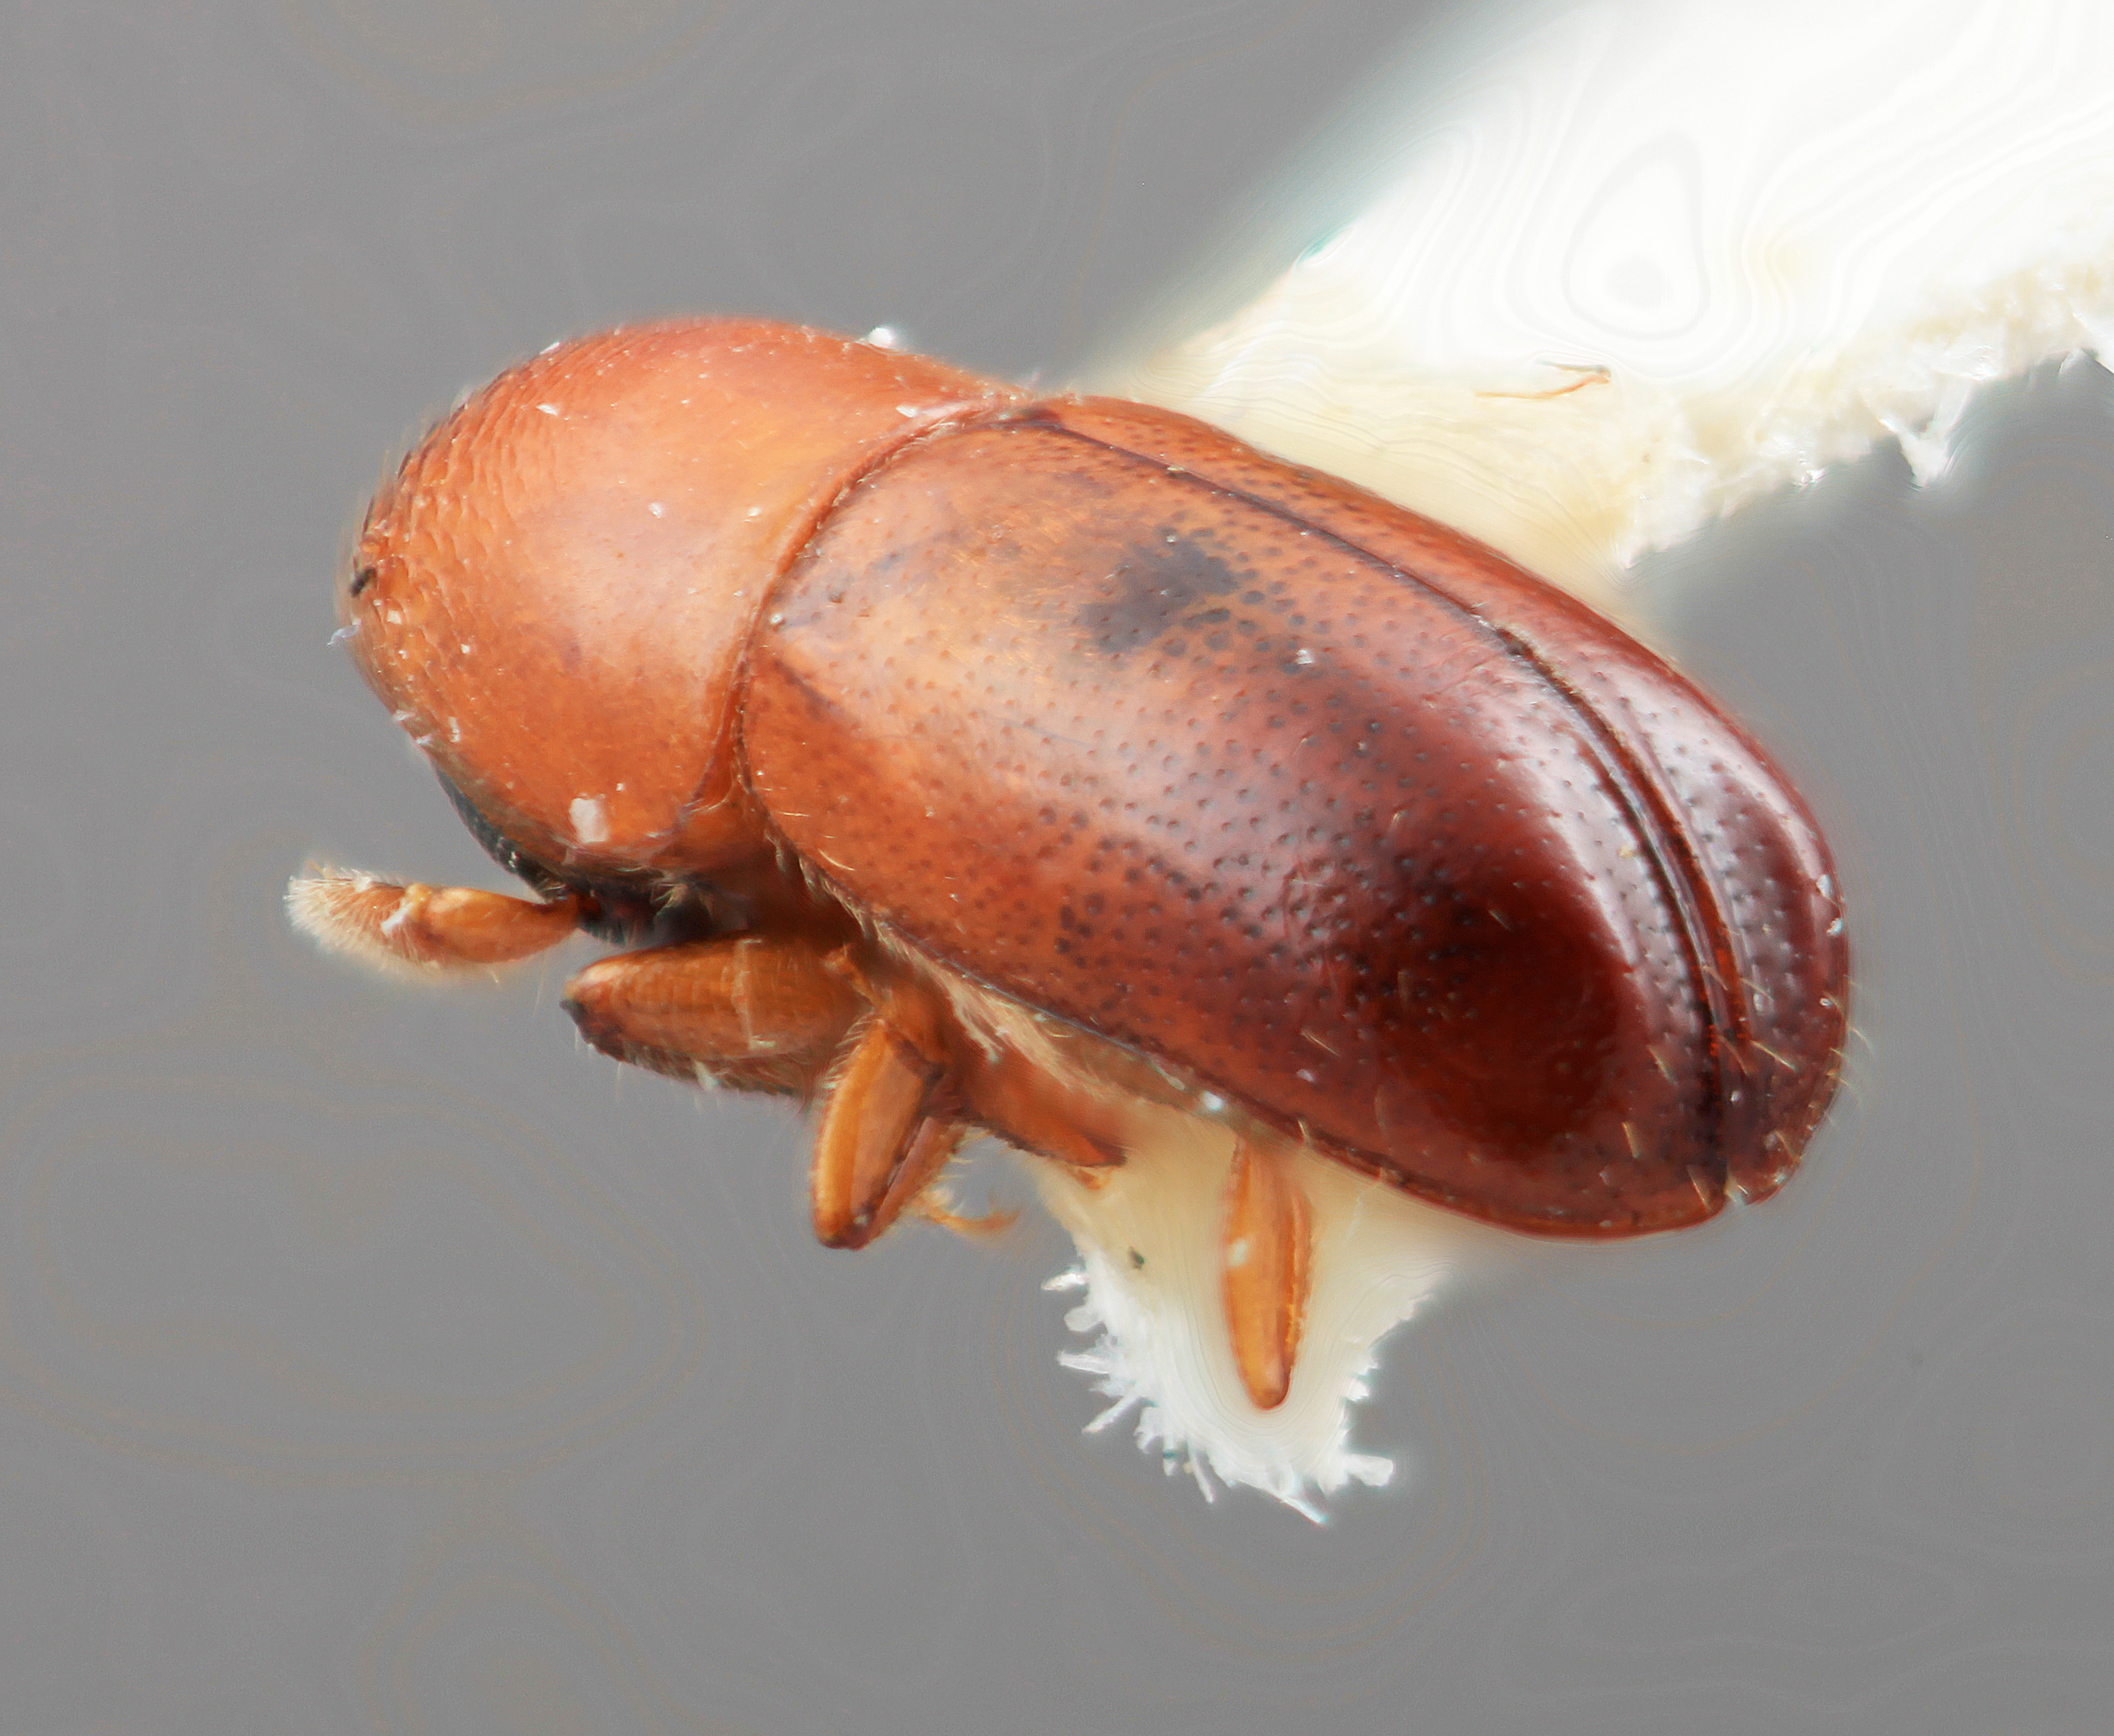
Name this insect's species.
Corthylus diligens
